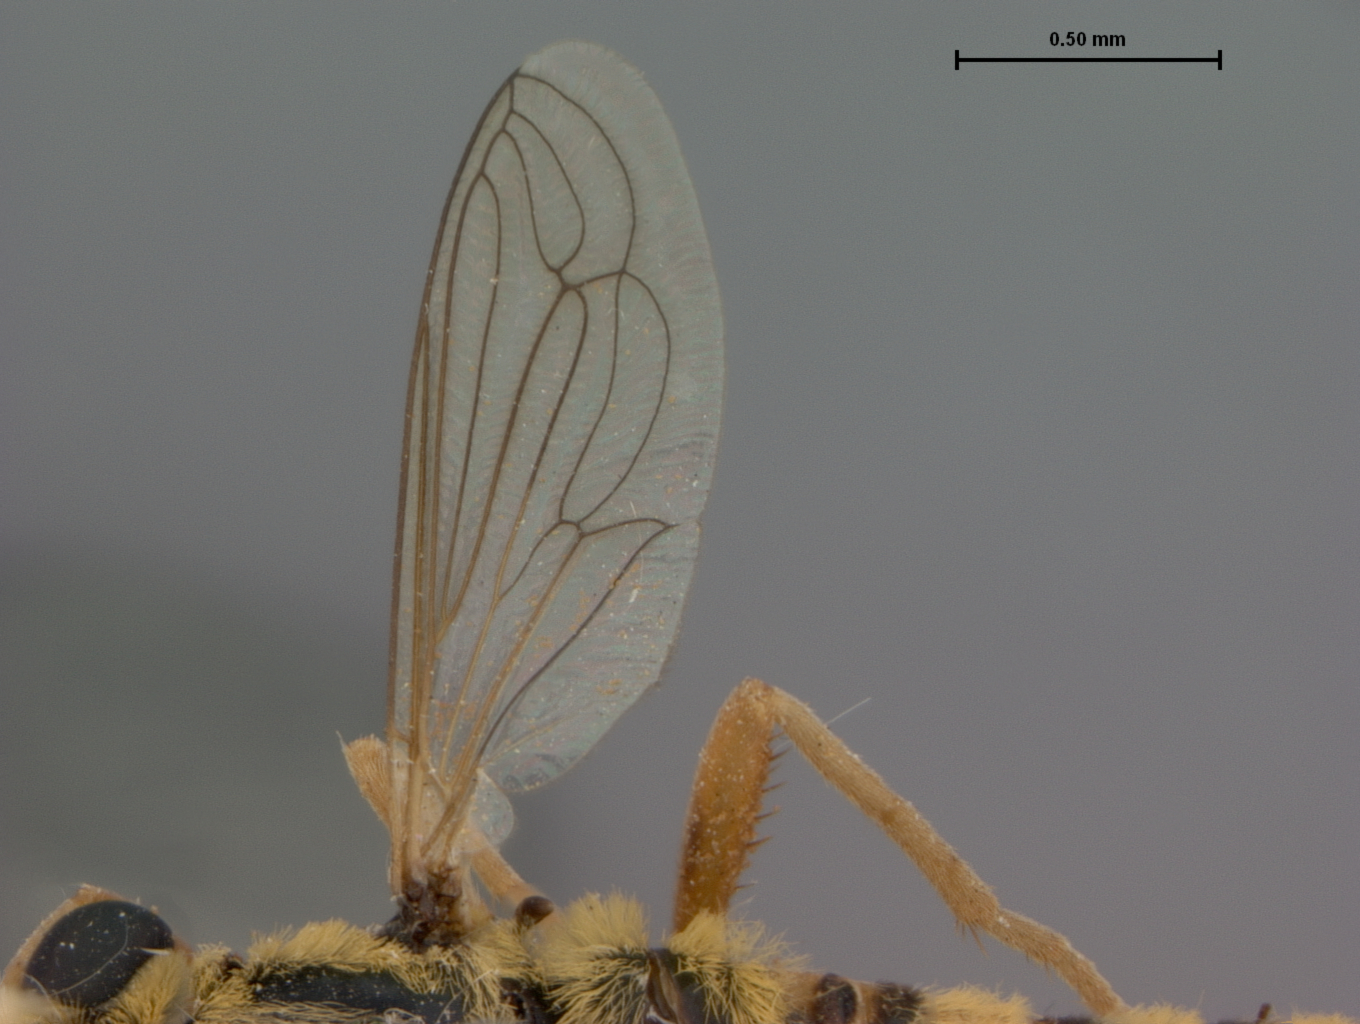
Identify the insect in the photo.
Leptomydas concinnus
